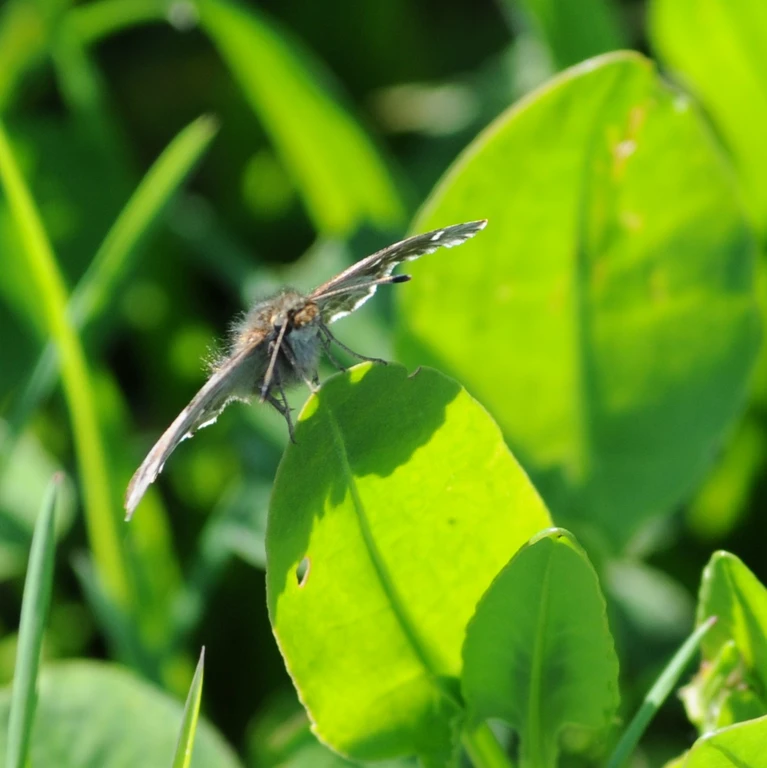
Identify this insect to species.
Carcharodus alceae
